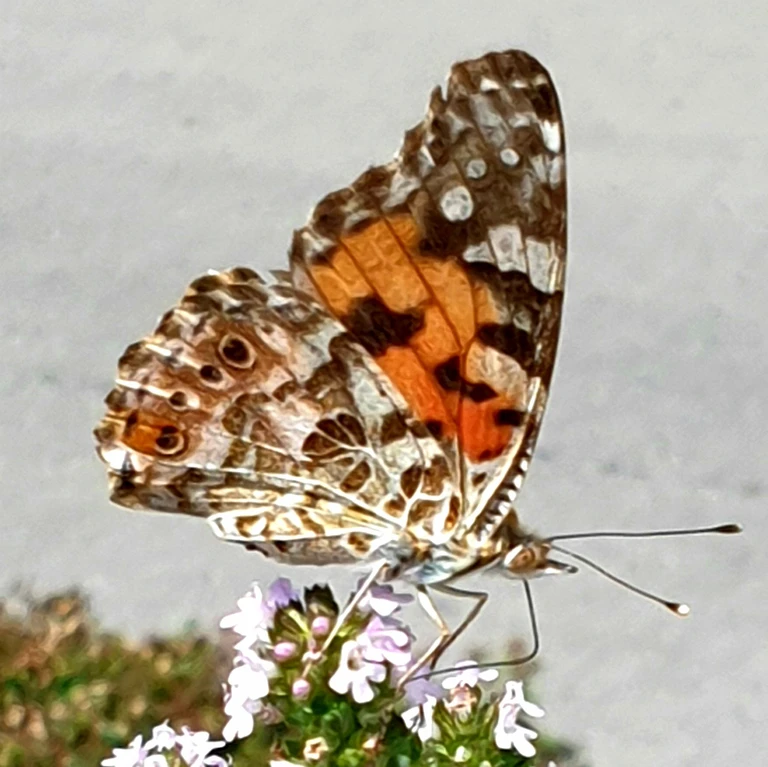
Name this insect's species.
Vanessa cardui
